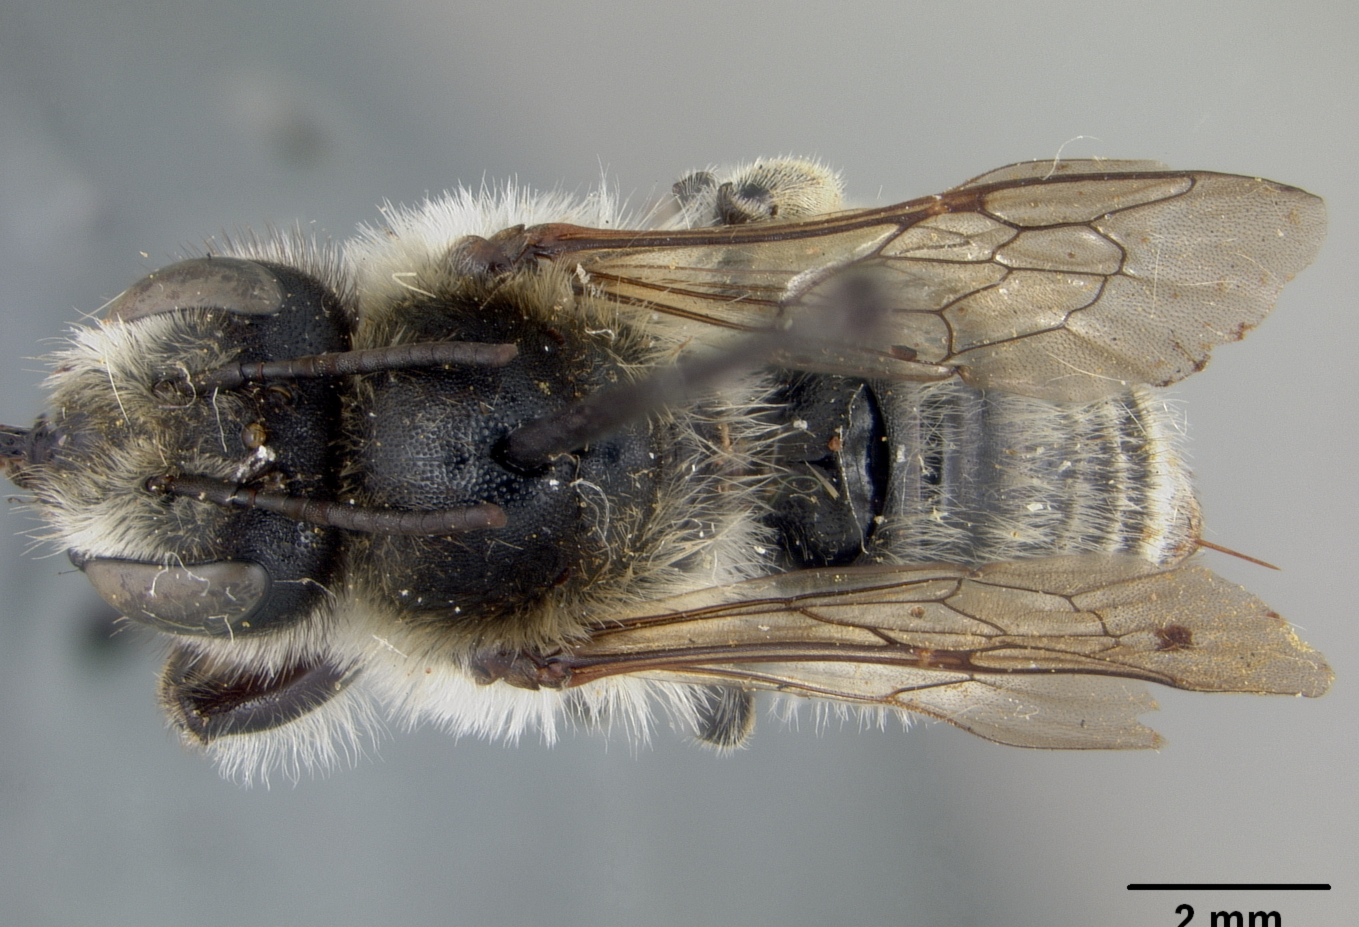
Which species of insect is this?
Megachile analis
